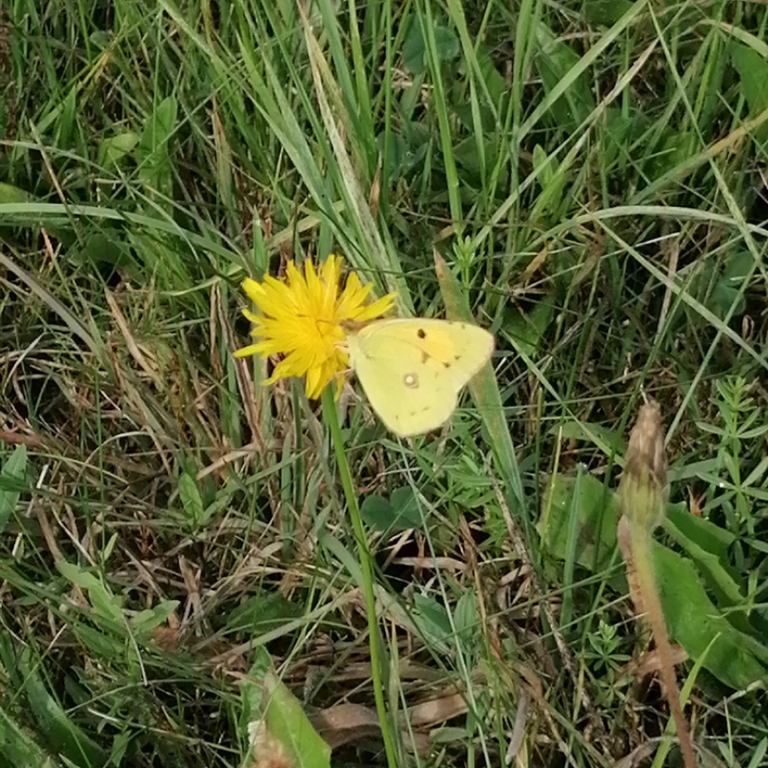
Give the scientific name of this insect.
Colias croceus
